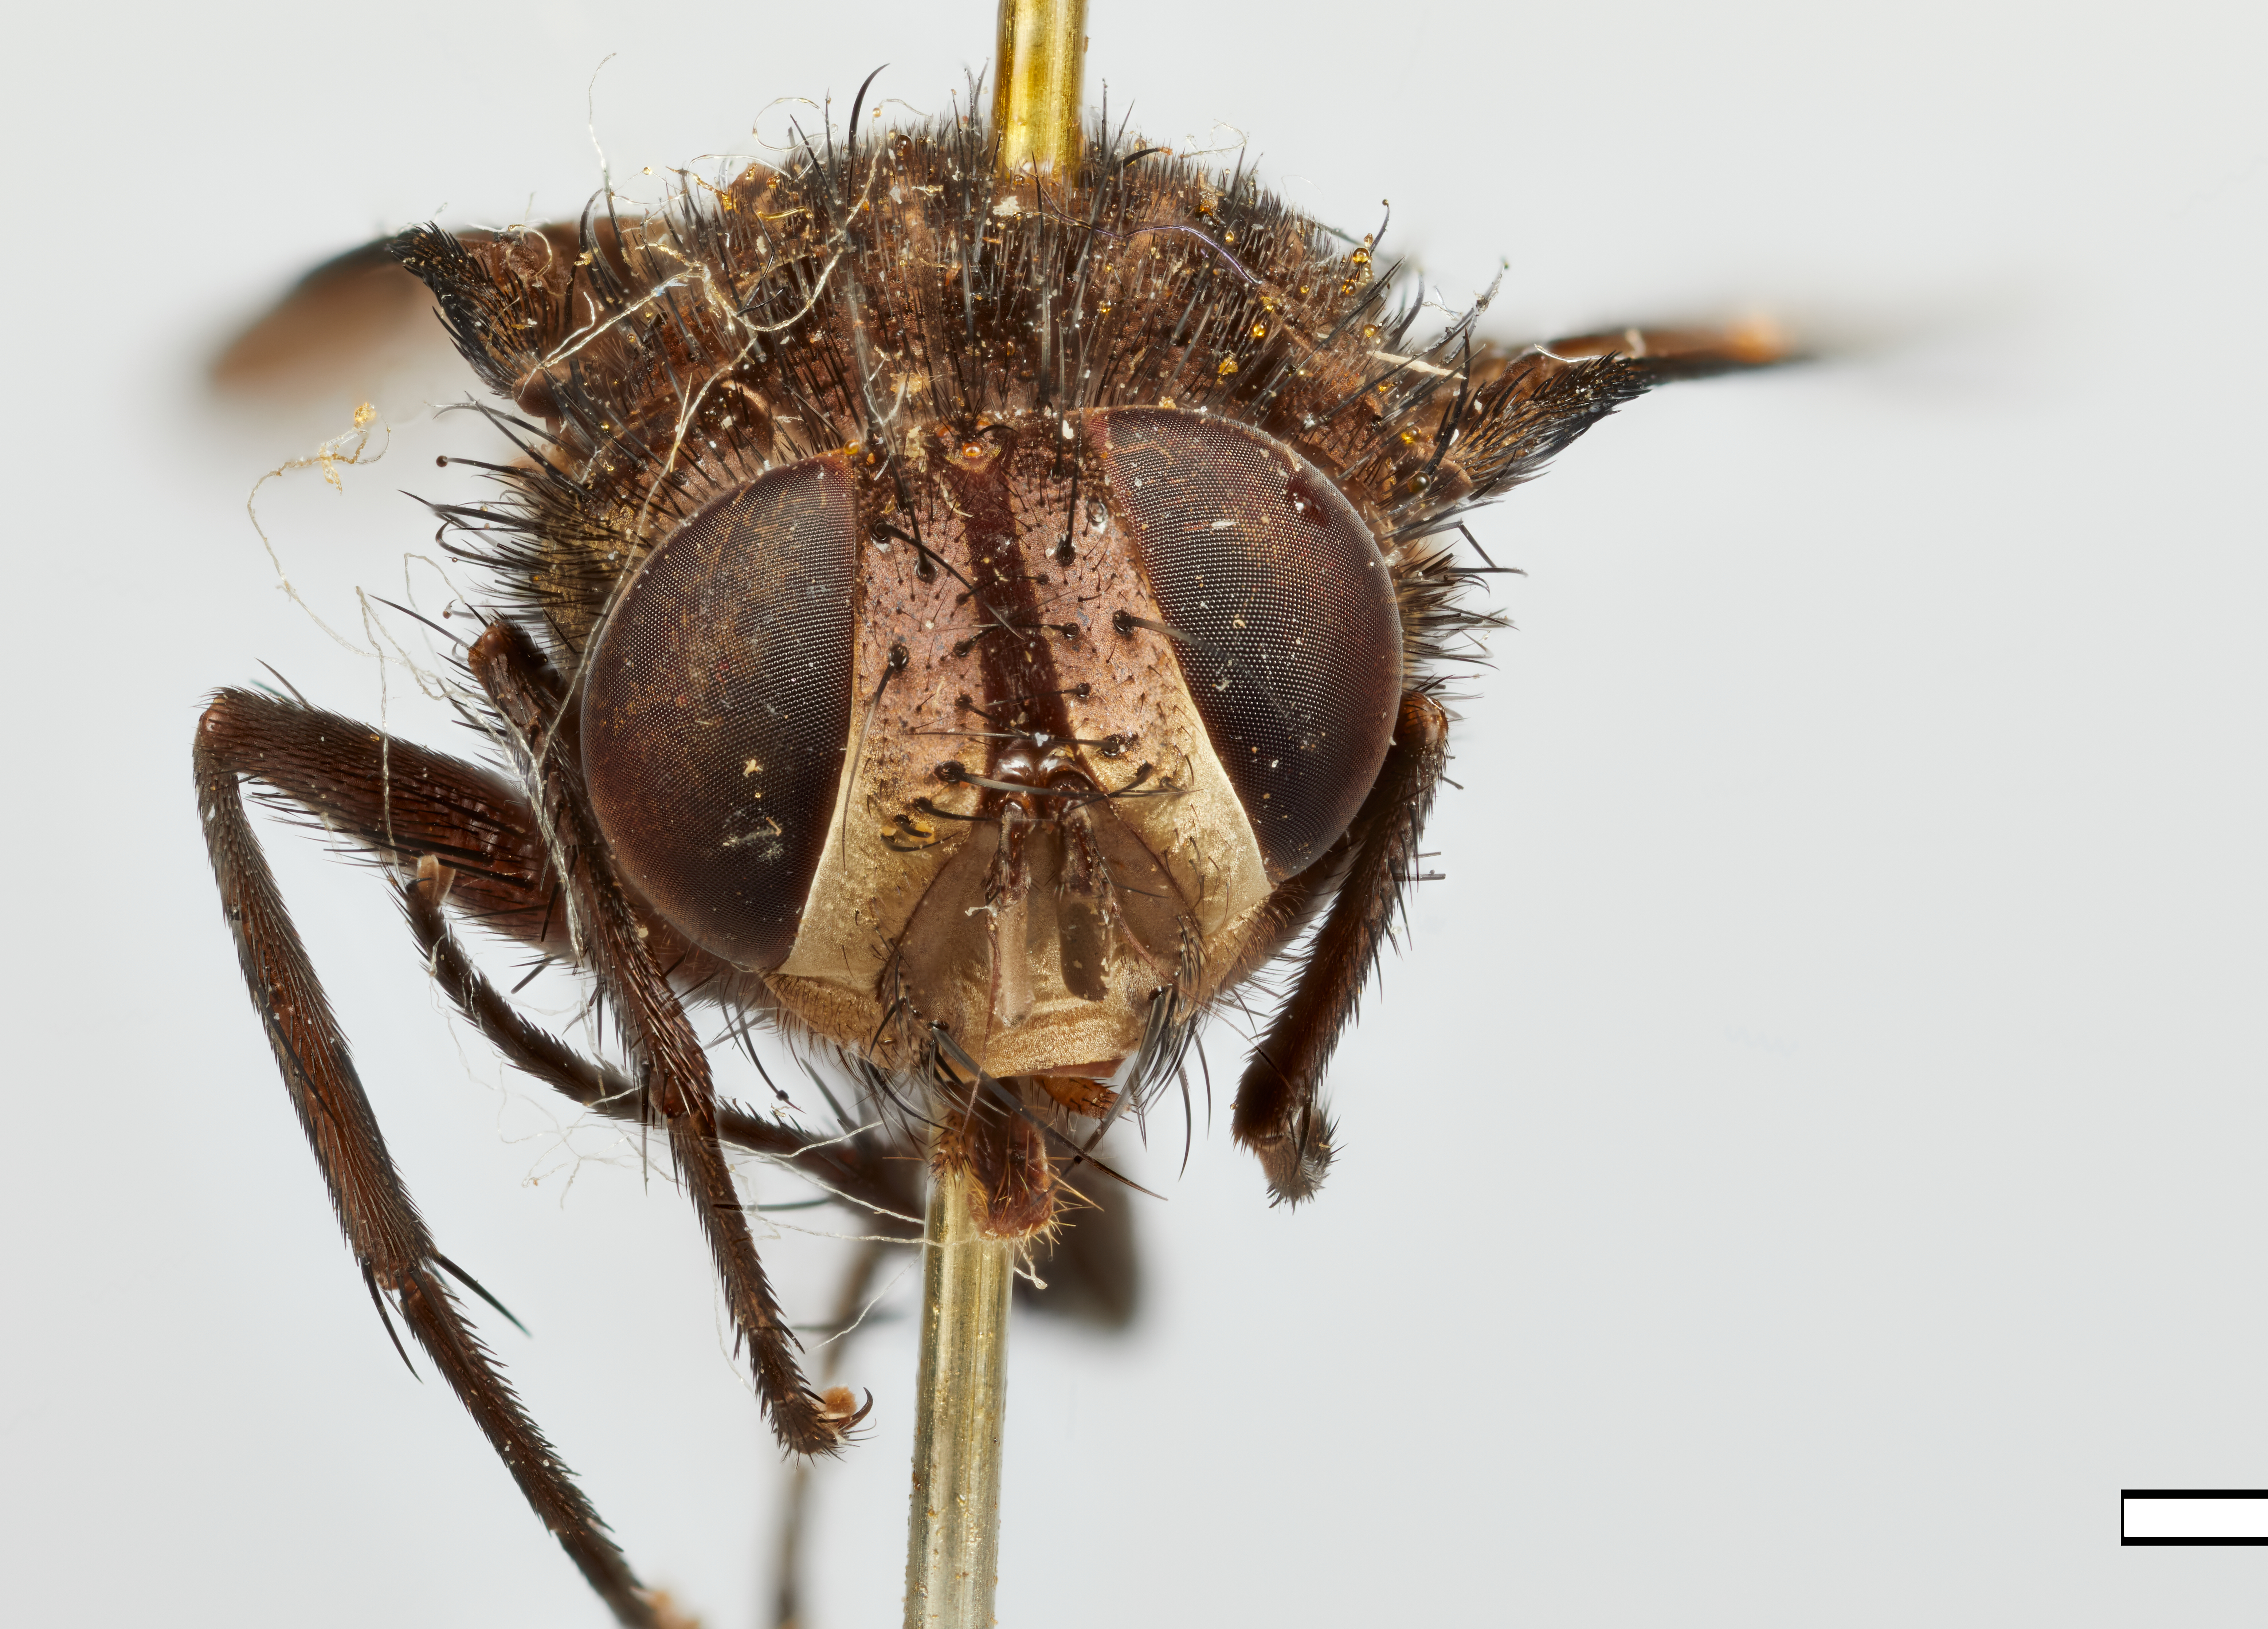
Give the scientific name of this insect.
Congochrysosoma snyderi
